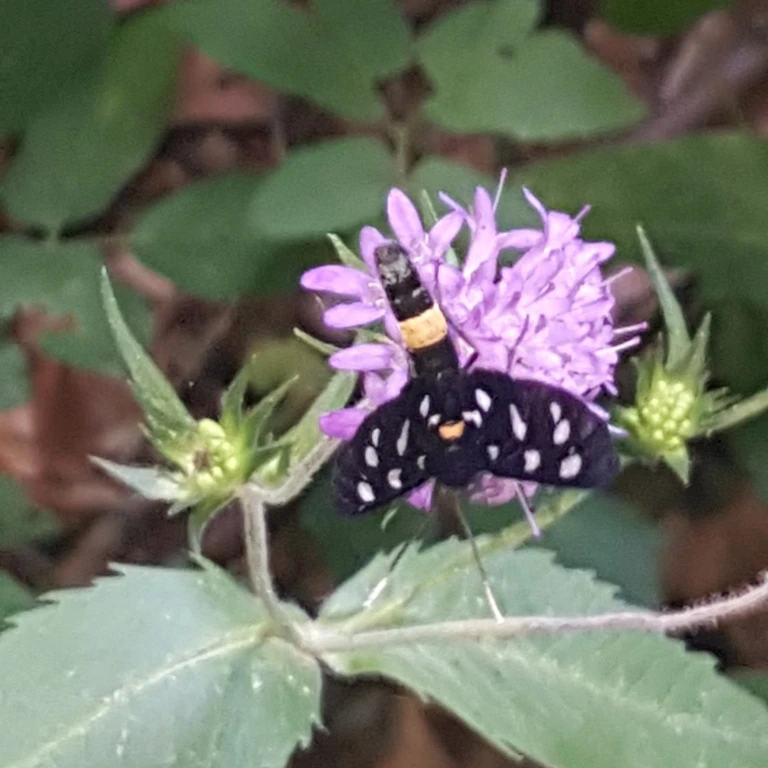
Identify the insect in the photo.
Amata phegea
